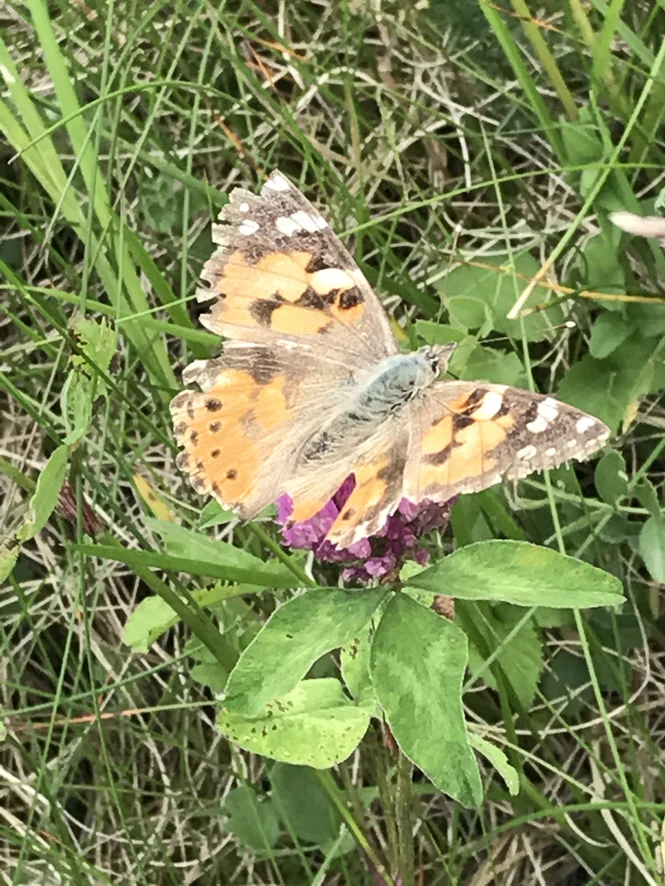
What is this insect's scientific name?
Vanessa cardui
